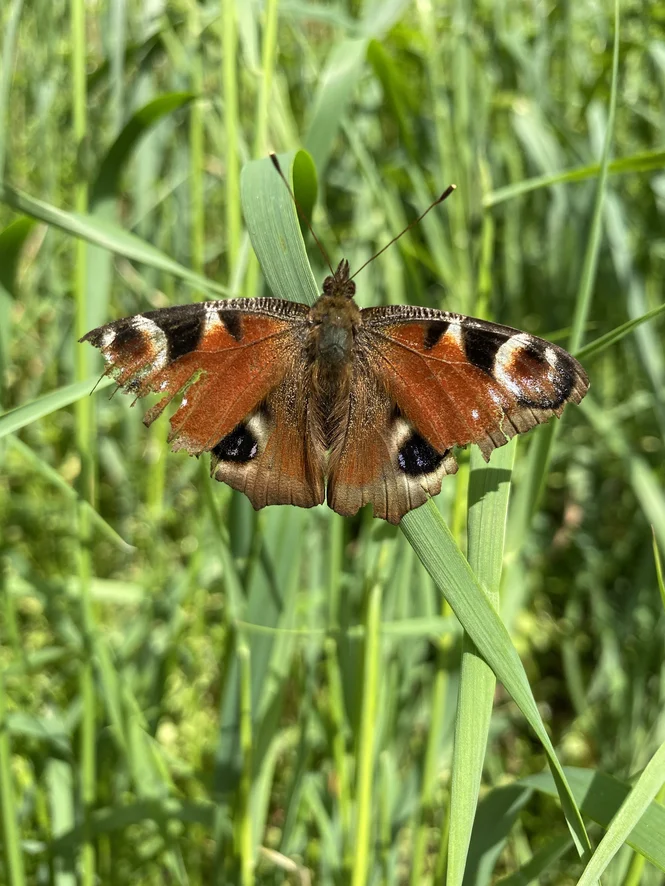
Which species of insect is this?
Aglais io
